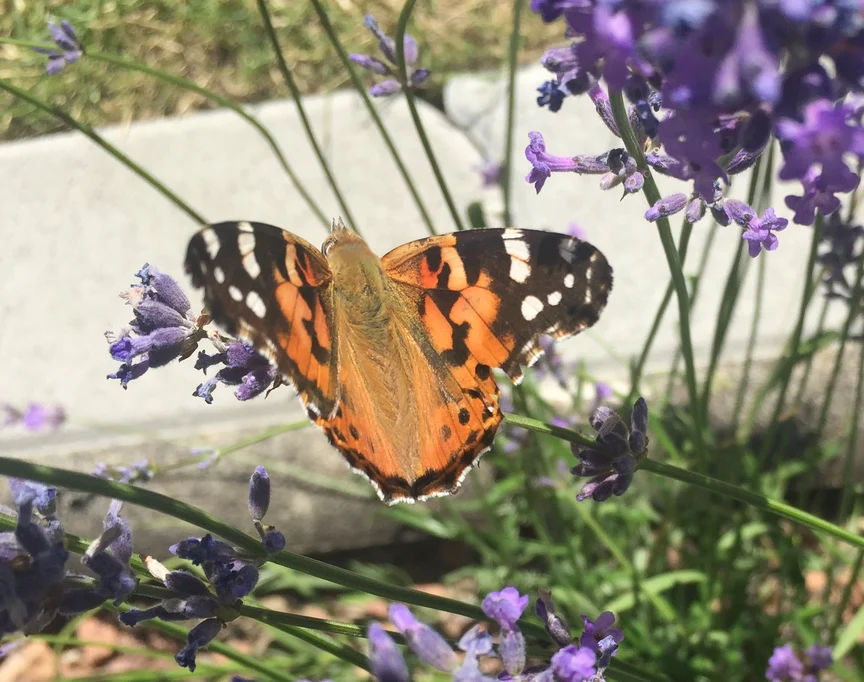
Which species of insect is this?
Vanessa cardui
